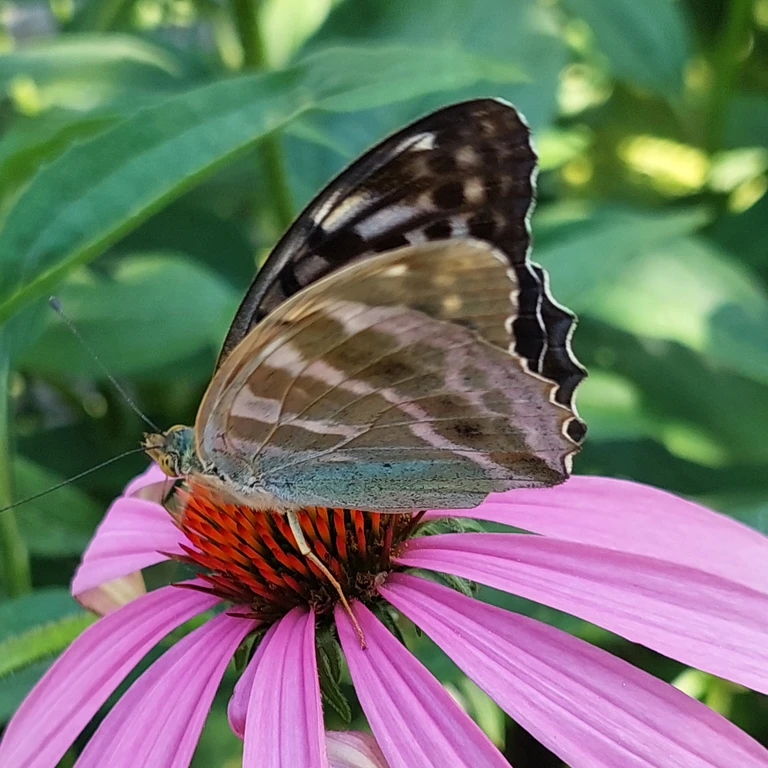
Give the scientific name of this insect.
Argynnis paphia
